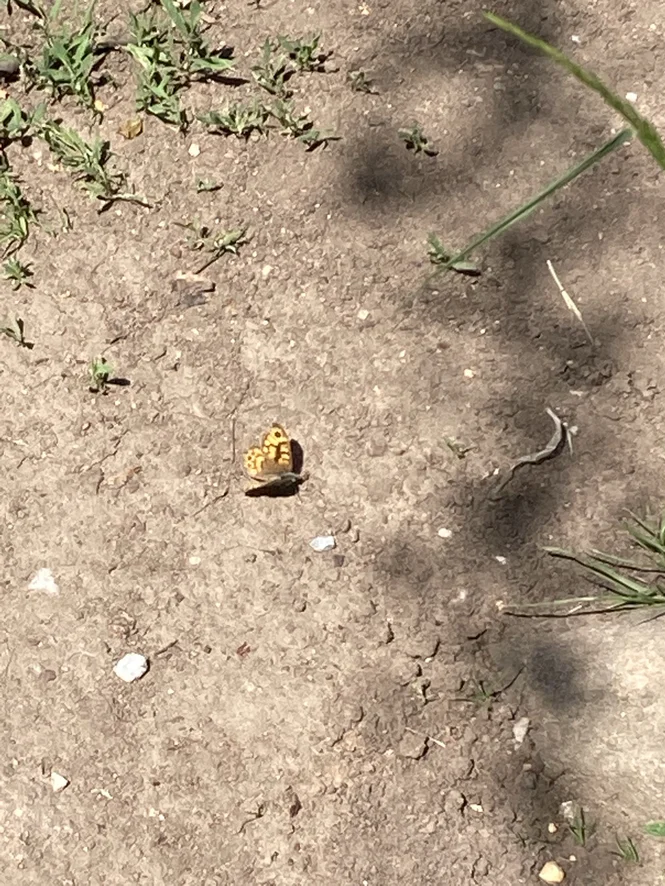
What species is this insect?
Lasiommata megera (also Pararge megera)
